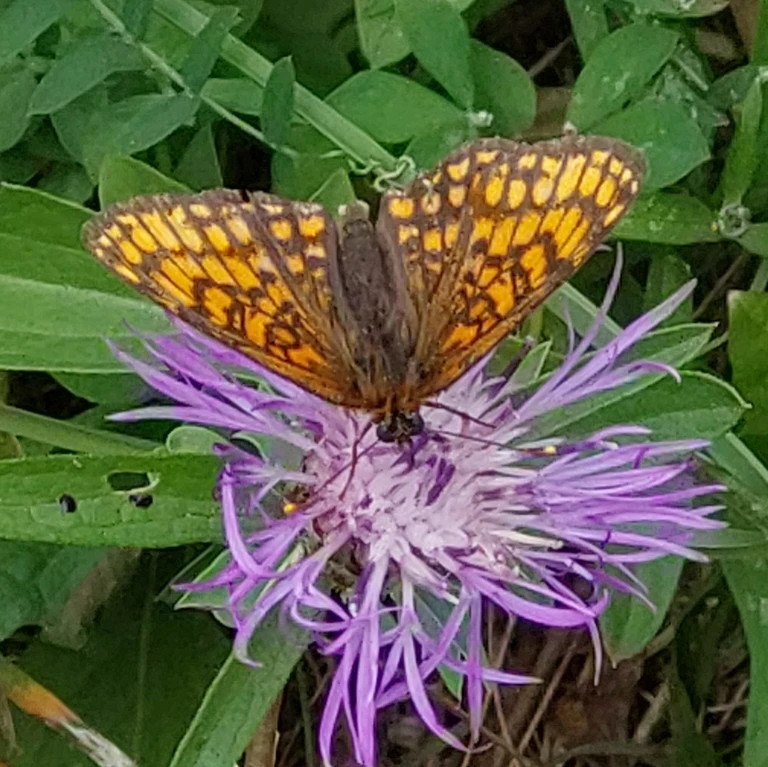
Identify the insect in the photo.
Melitaea athalia
